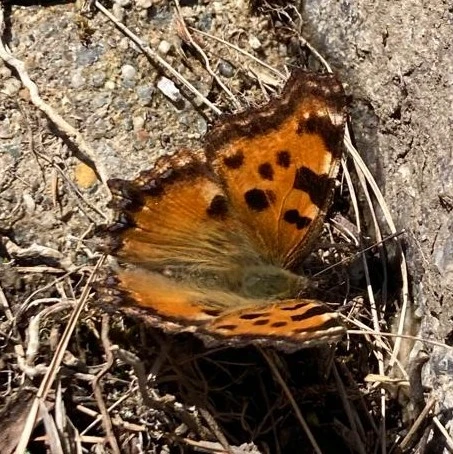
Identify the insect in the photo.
Nymphalis polychloros
